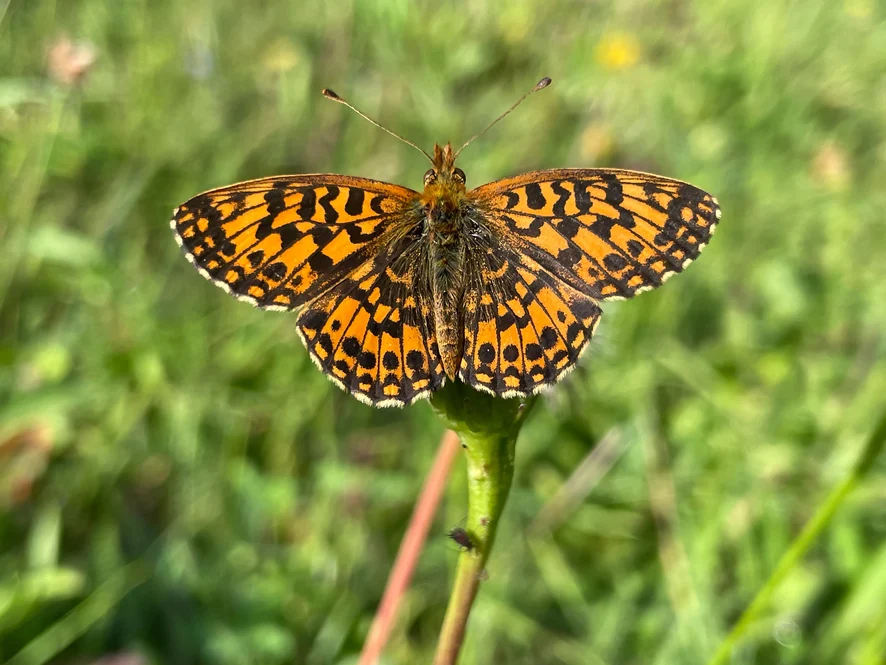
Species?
Boloria dia
